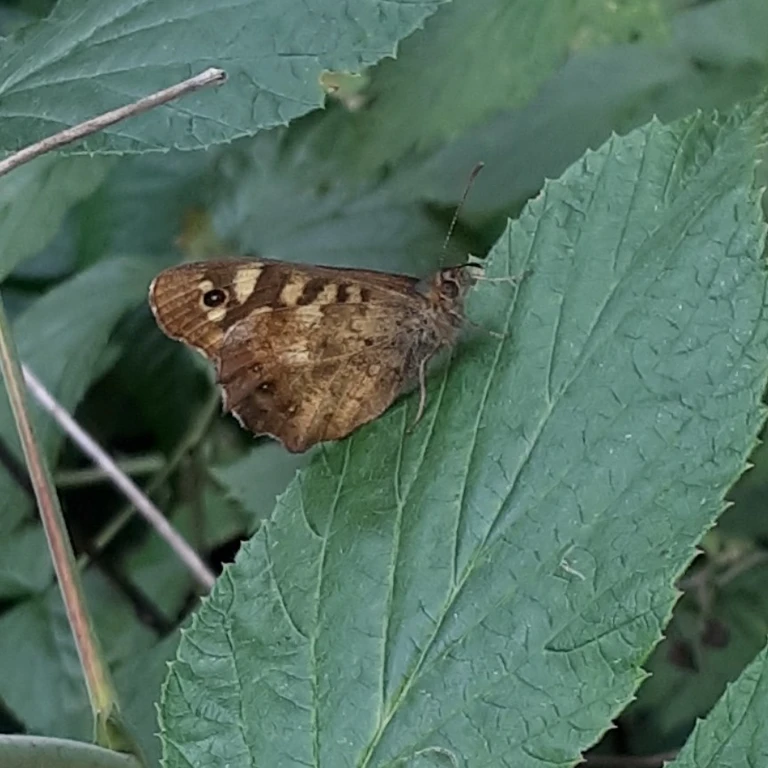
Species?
Pararge aegeria
